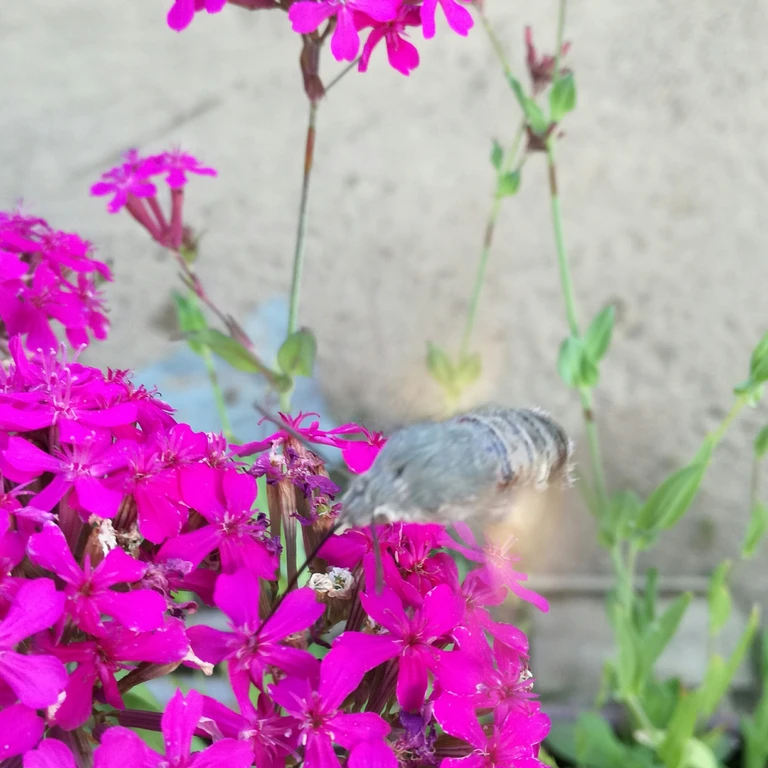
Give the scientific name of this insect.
Macroglossum stellatarum
